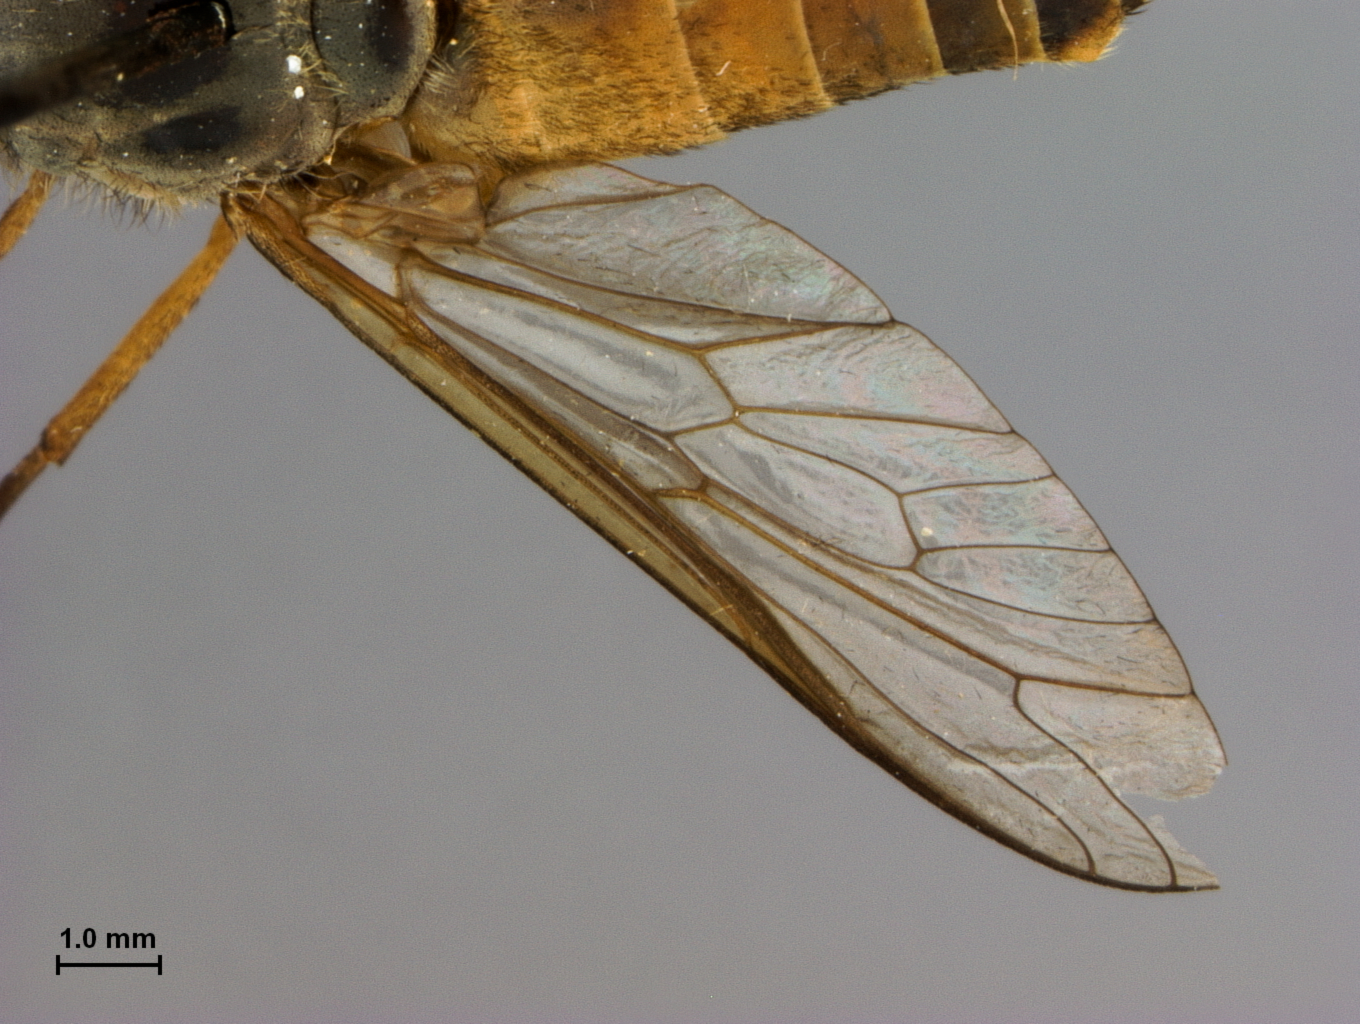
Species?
Tabanus anomalus
